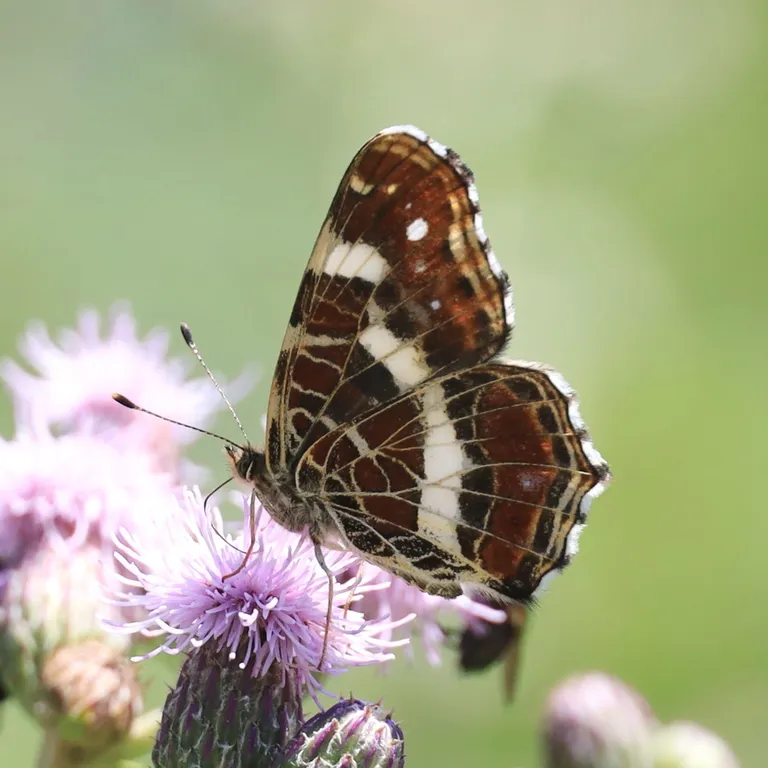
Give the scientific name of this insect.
Araschnia levana
